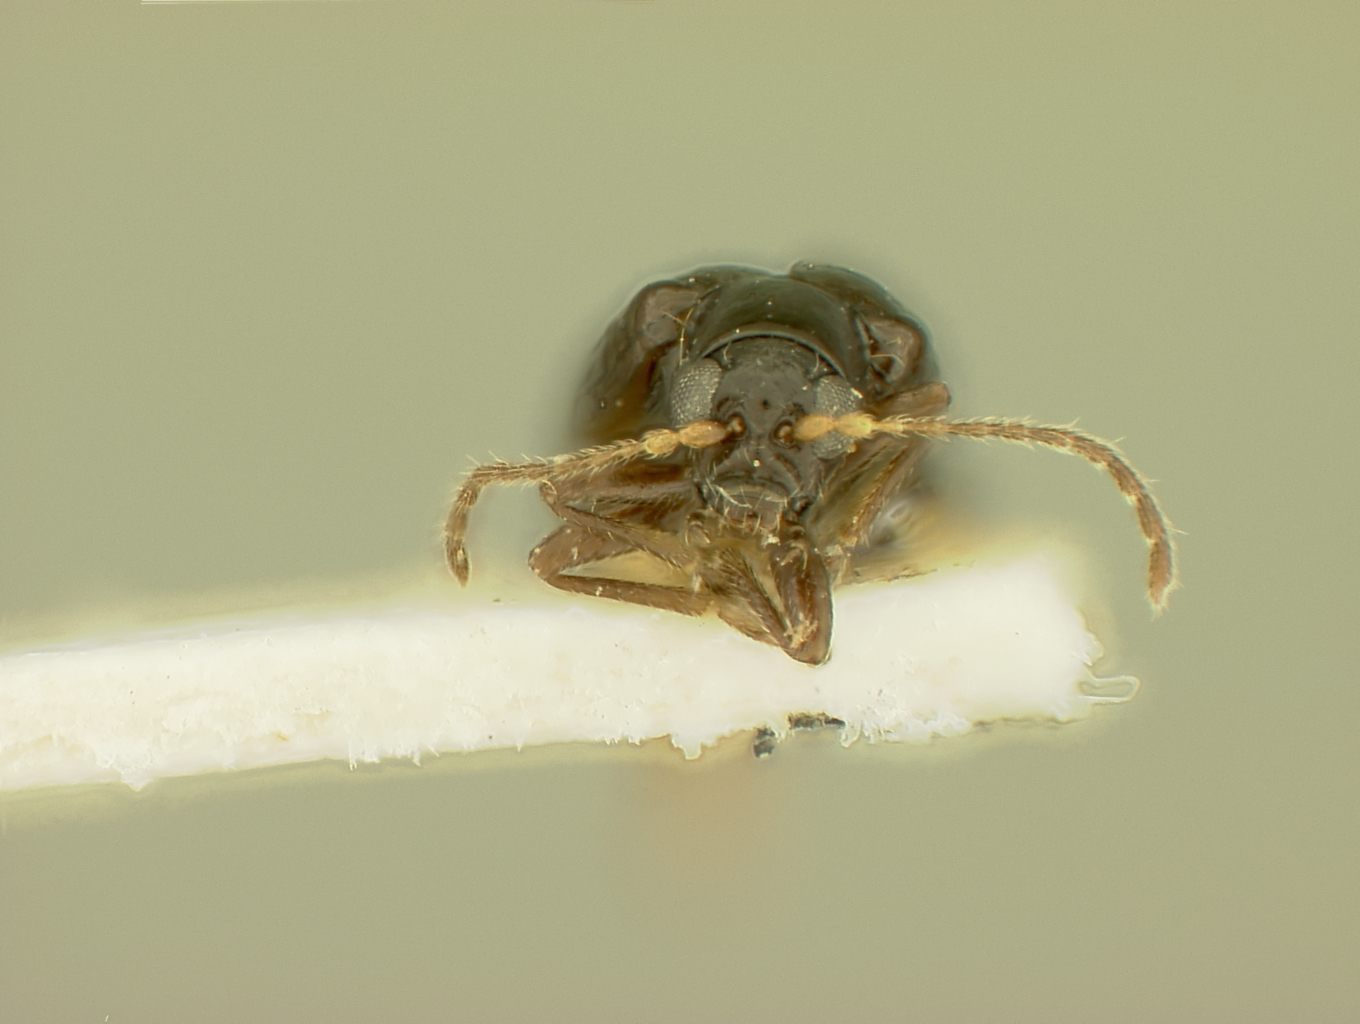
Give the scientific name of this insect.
Aphthonoides fulmeki
